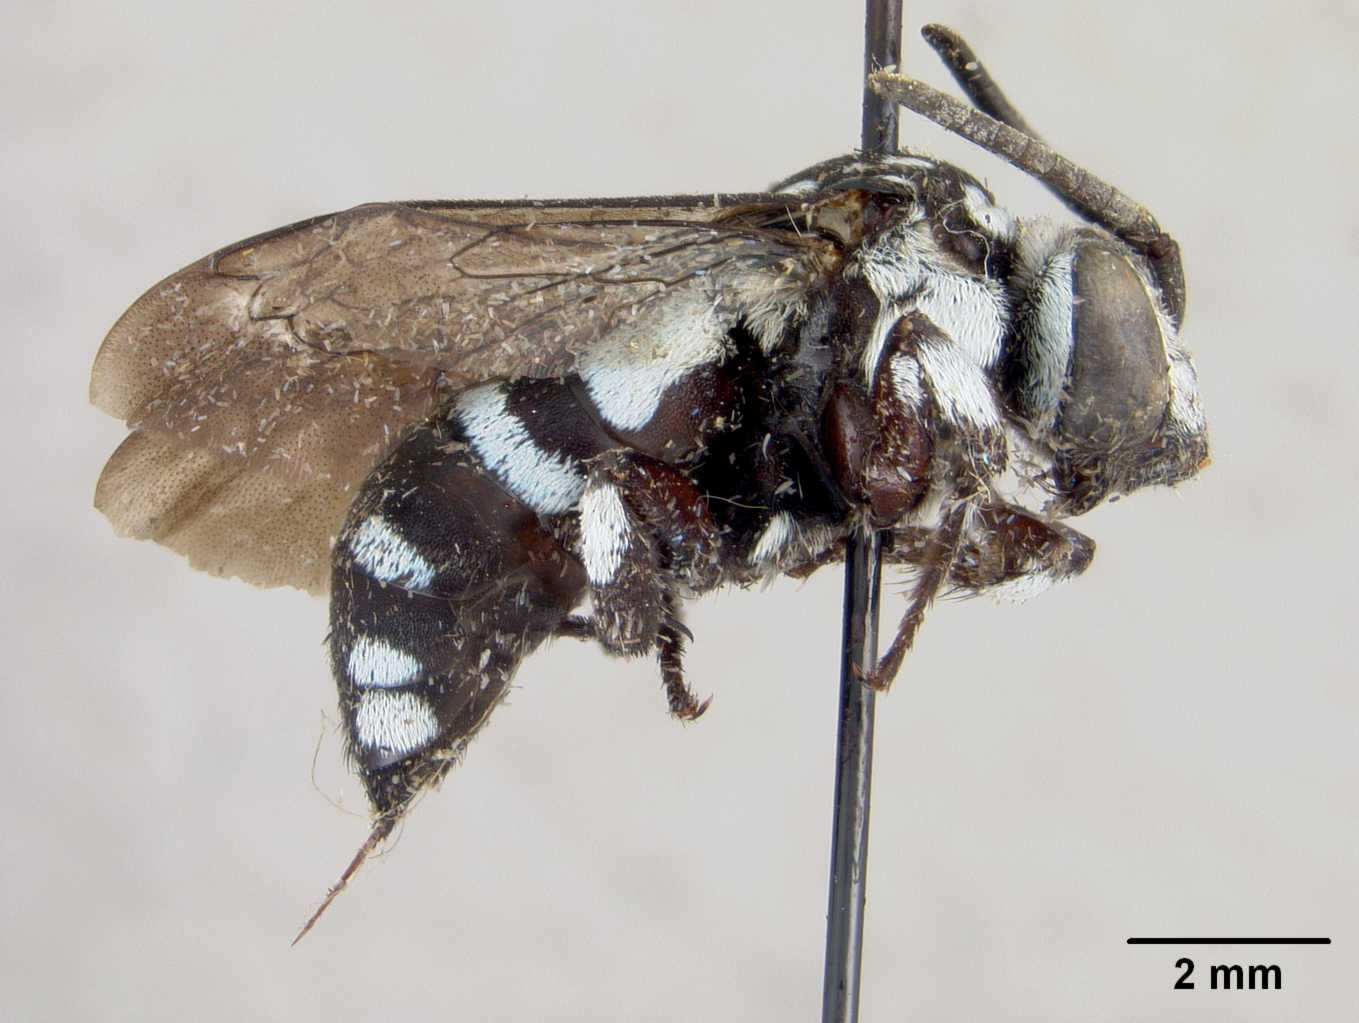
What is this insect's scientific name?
Crocisa irisana
